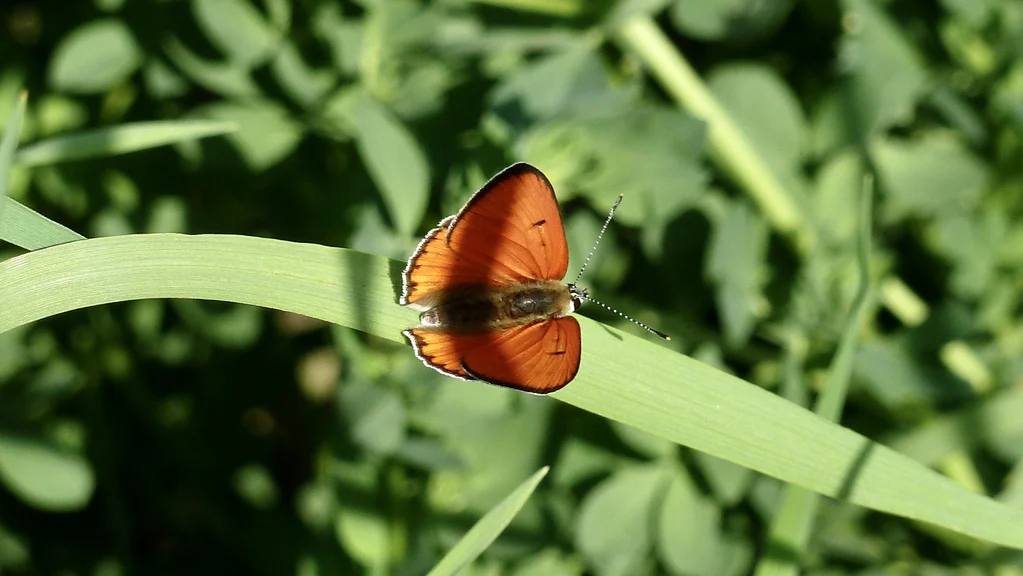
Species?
Lycaena dispar
